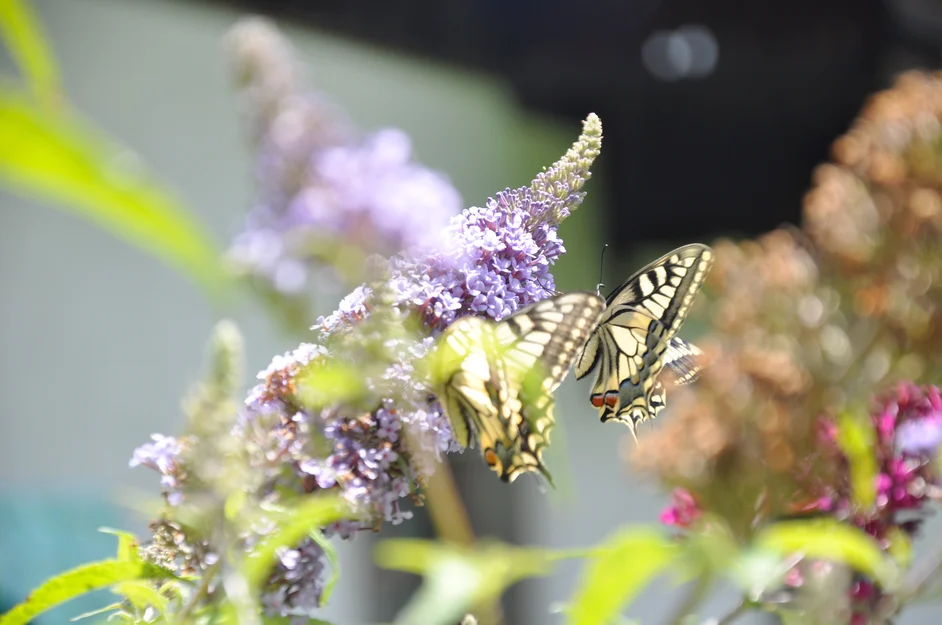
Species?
Papilio machaon
